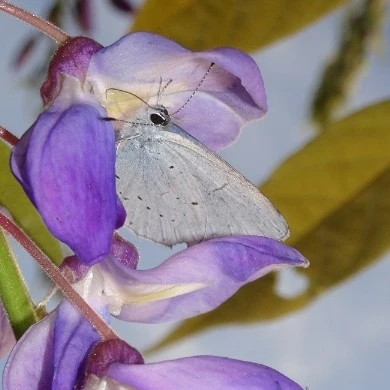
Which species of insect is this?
Celastrina argiolus
